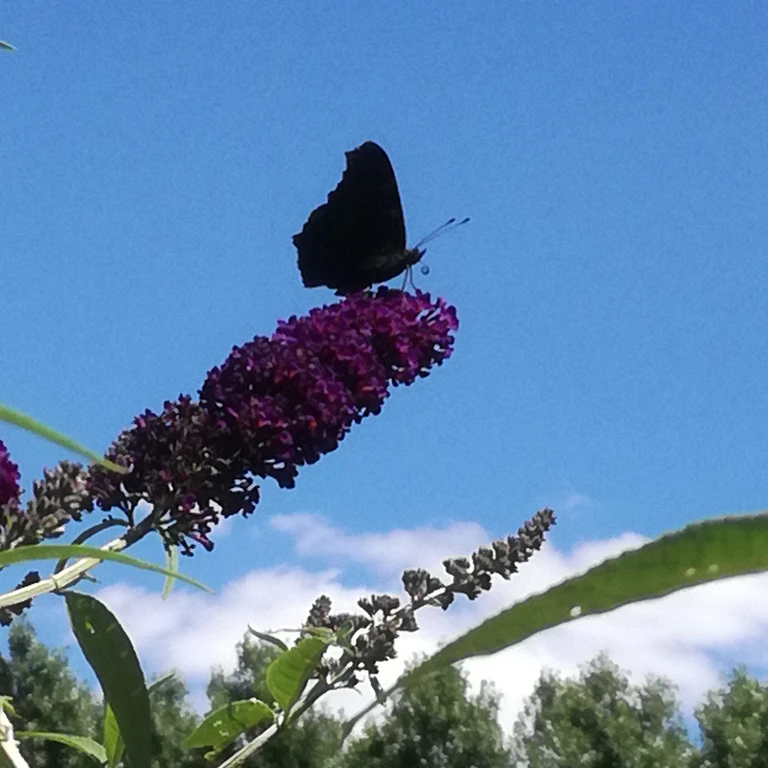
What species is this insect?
Aglais io
